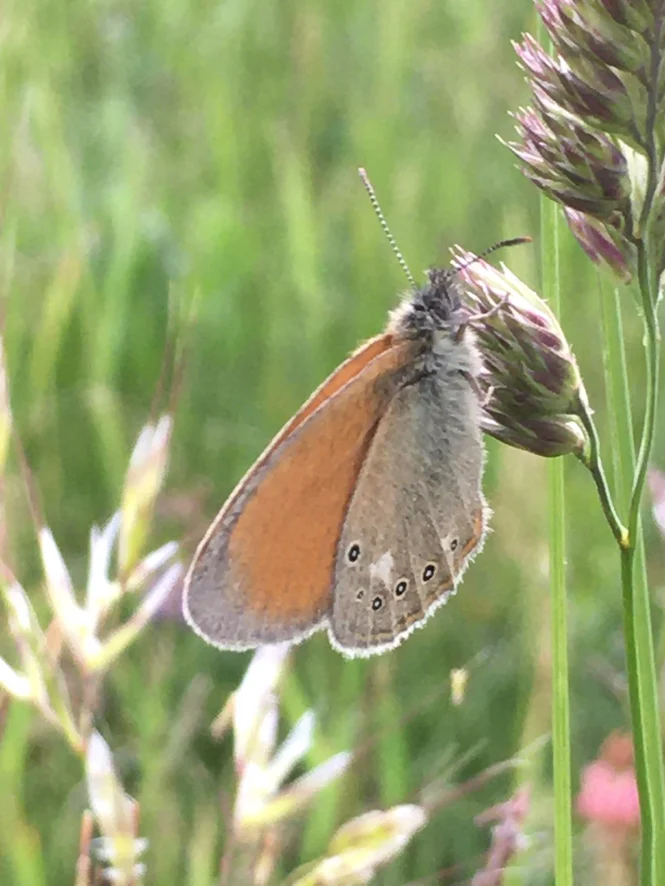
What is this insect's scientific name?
Coenonympha glycerion (also Coenonympha iphis)
